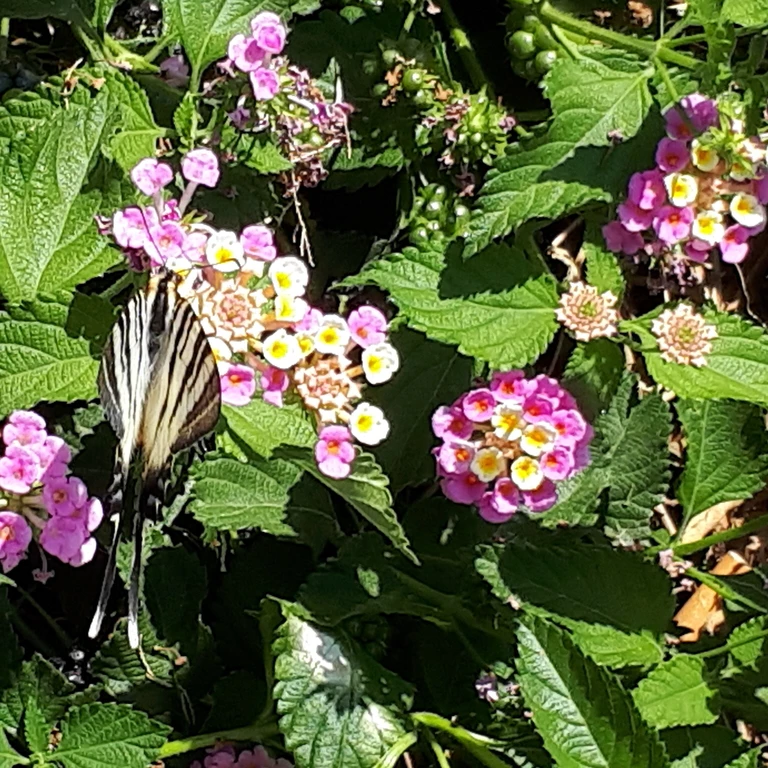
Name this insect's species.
Iphiclides podalirius
